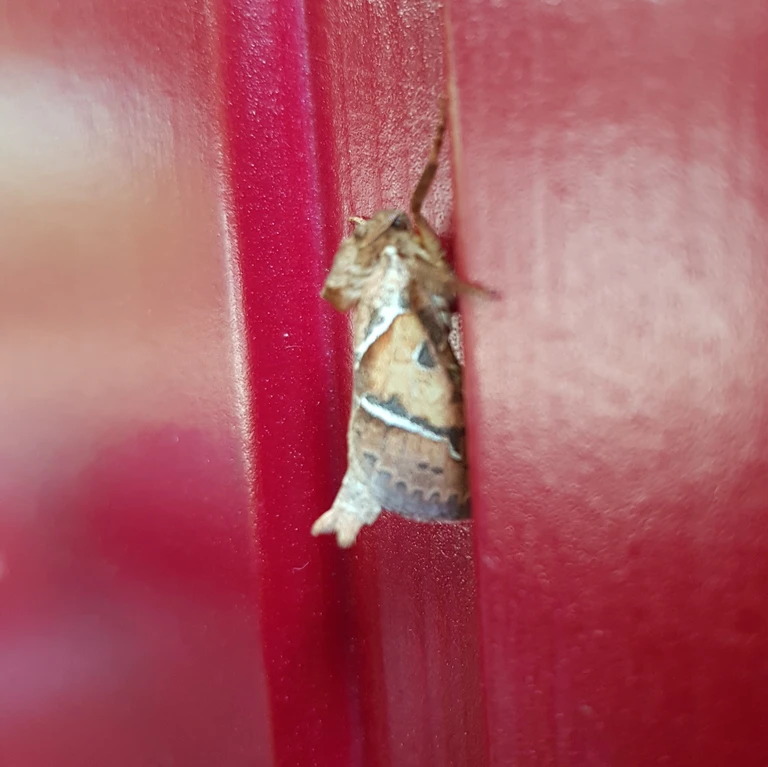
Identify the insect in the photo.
Triodia sylvina
